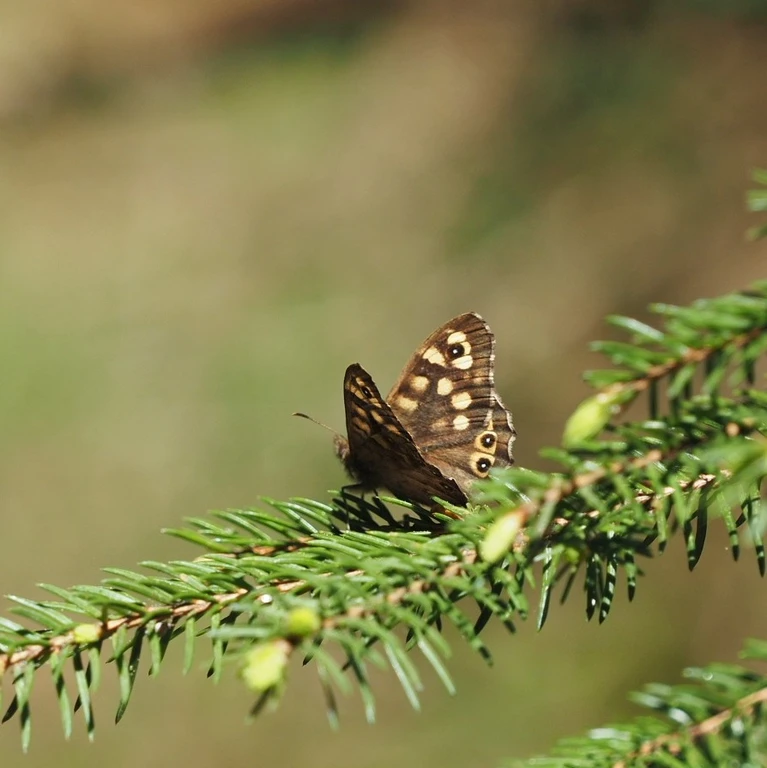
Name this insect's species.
Pararge aegeria
